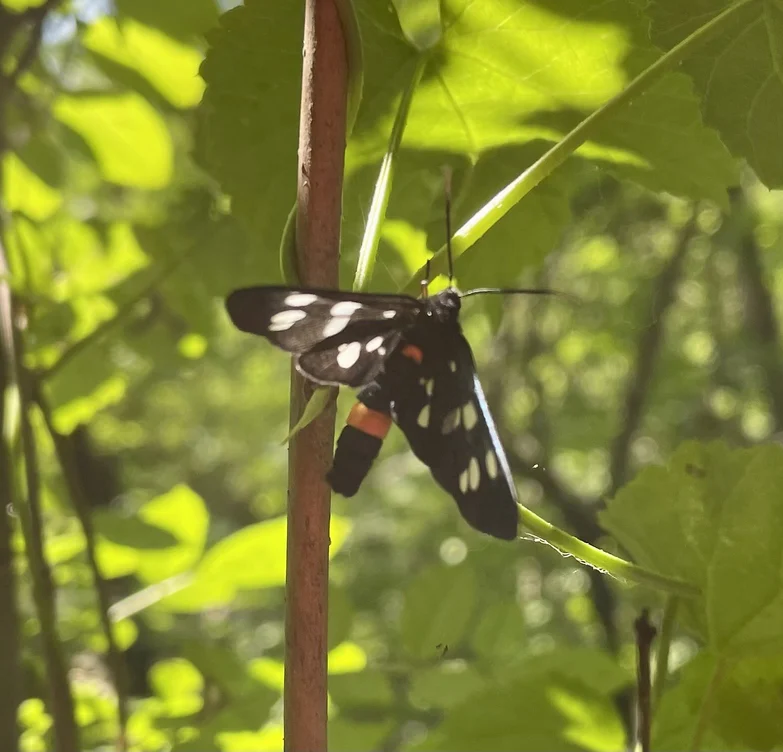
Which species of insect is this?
Amata phegea
